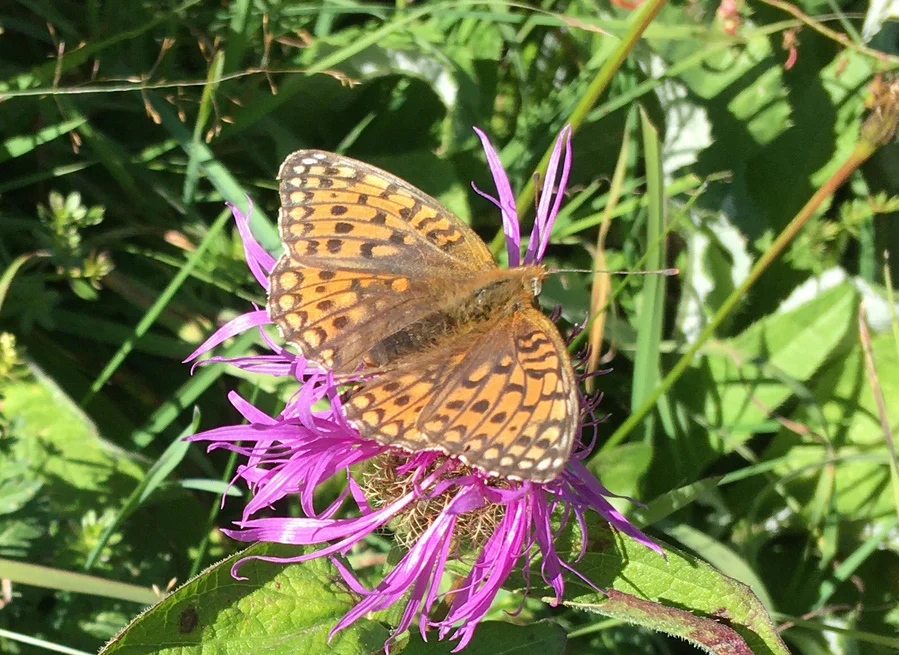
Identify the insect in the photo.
Fabriciana niobe
